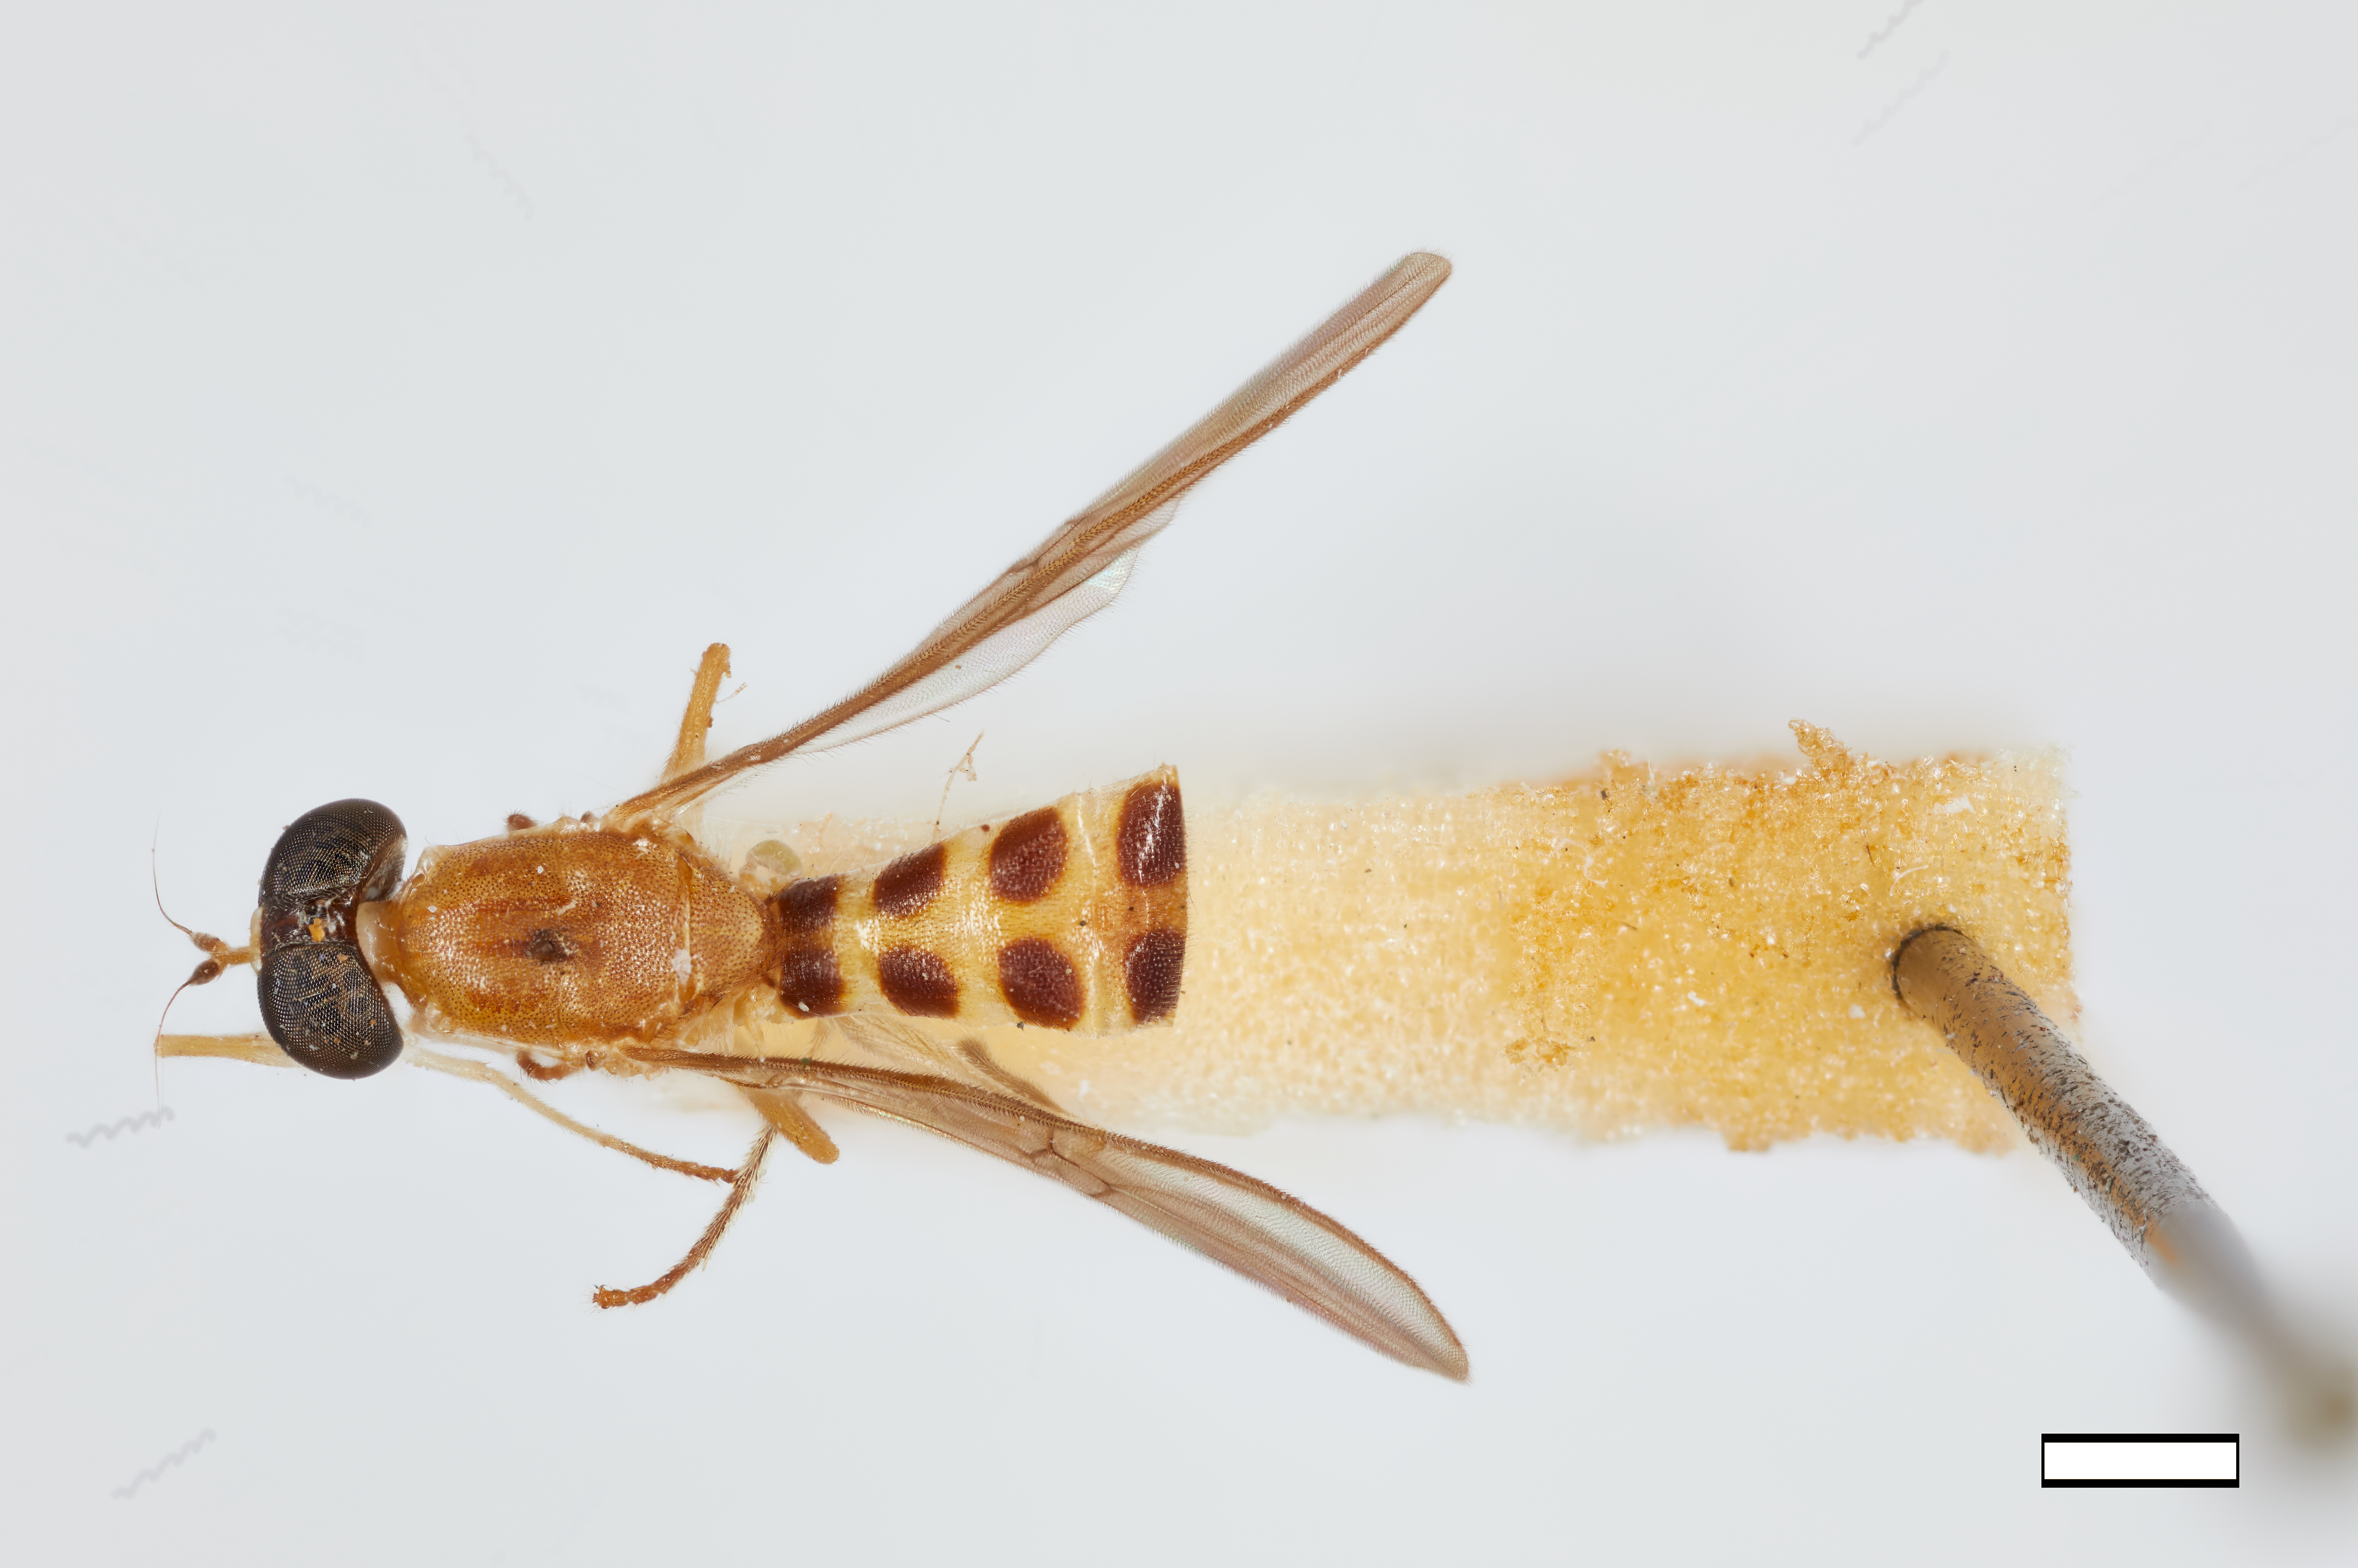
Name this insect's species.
Merosargus varicornis
